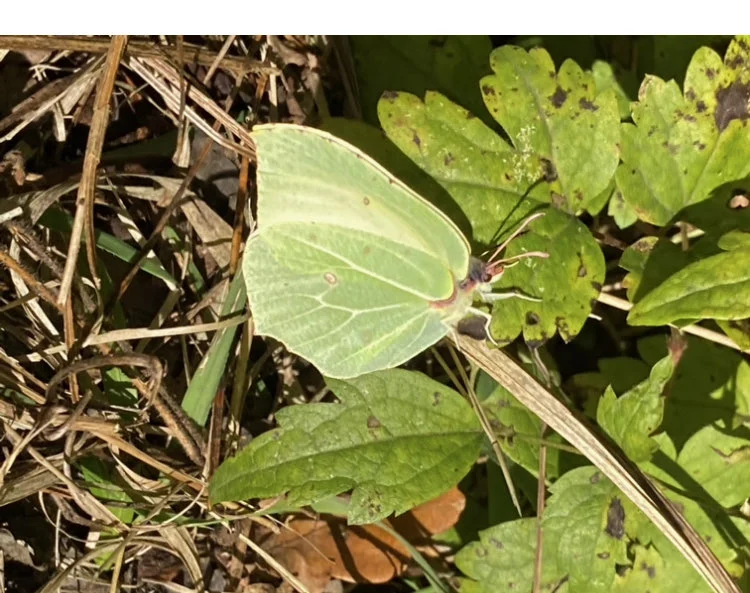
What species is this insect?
Gonepteryx rhamni
